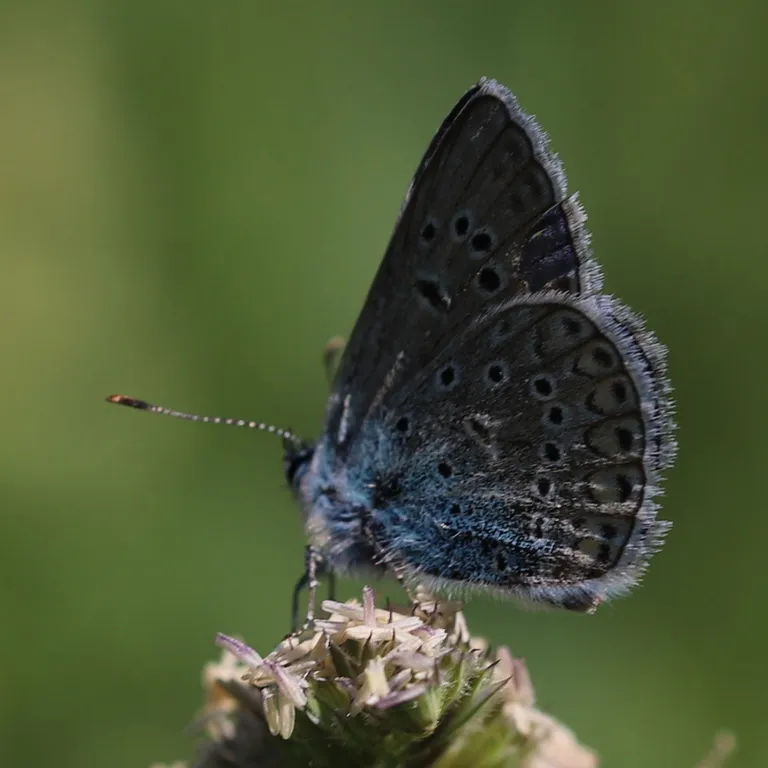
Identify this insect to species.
Polyommatus icarus
